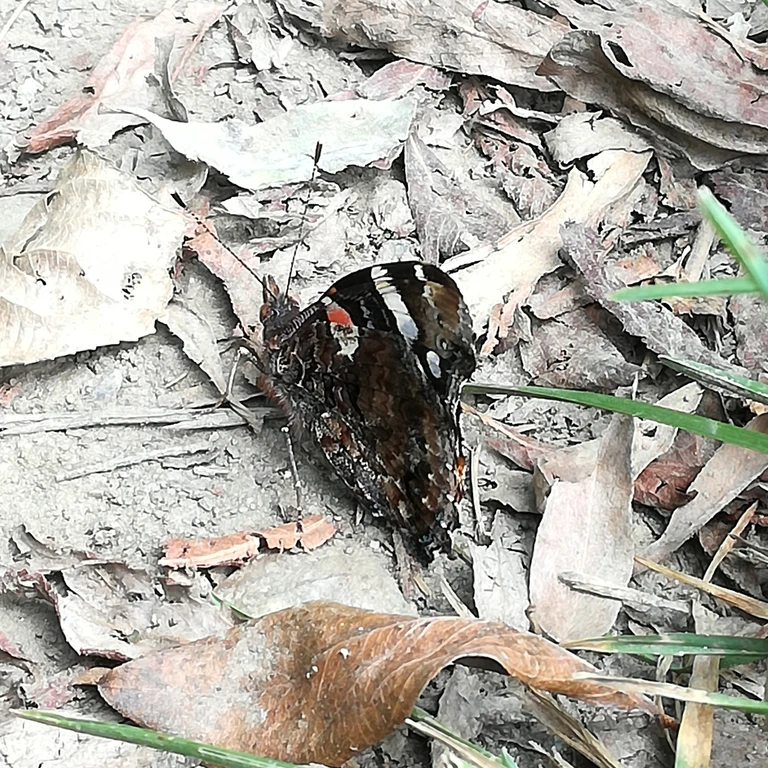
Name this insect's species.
Vanessa atalanta
